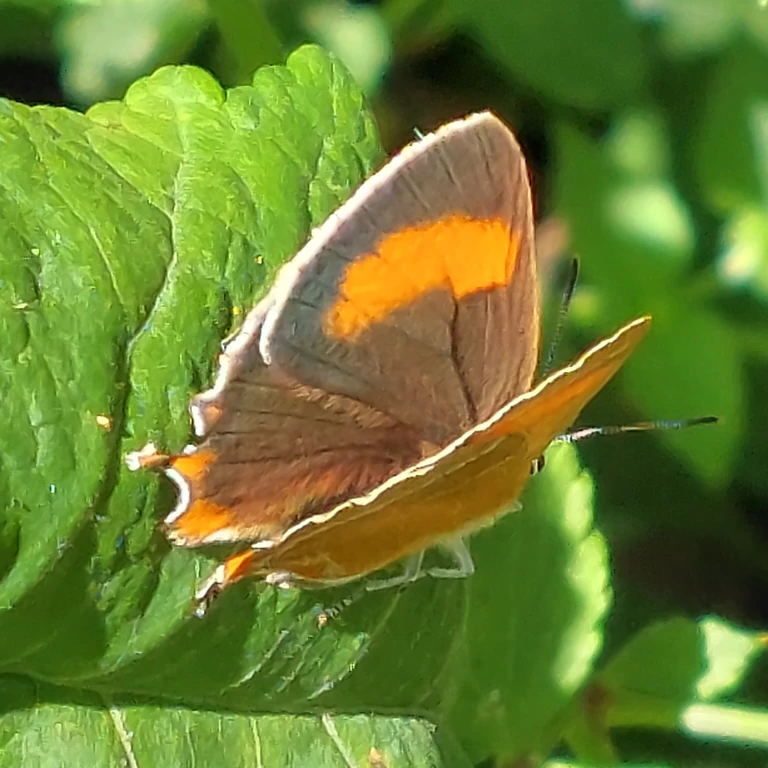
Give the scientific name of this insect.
Thecla betulae
